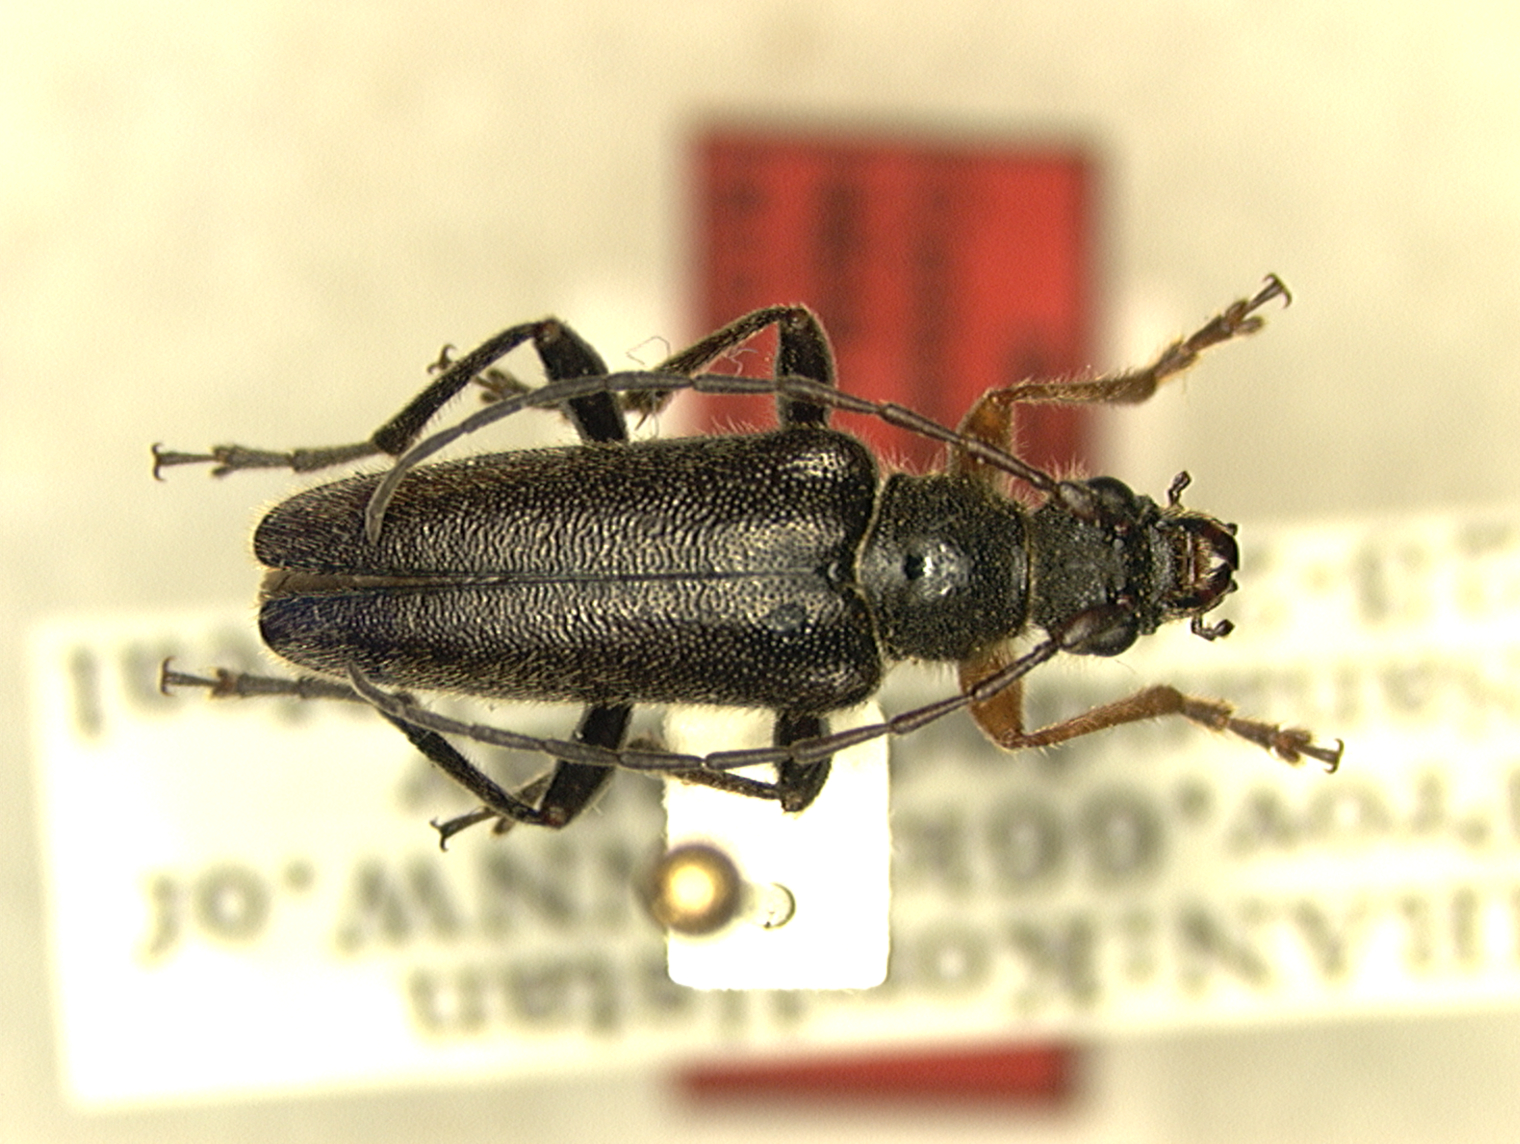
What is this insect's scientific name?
Cortodera neali
